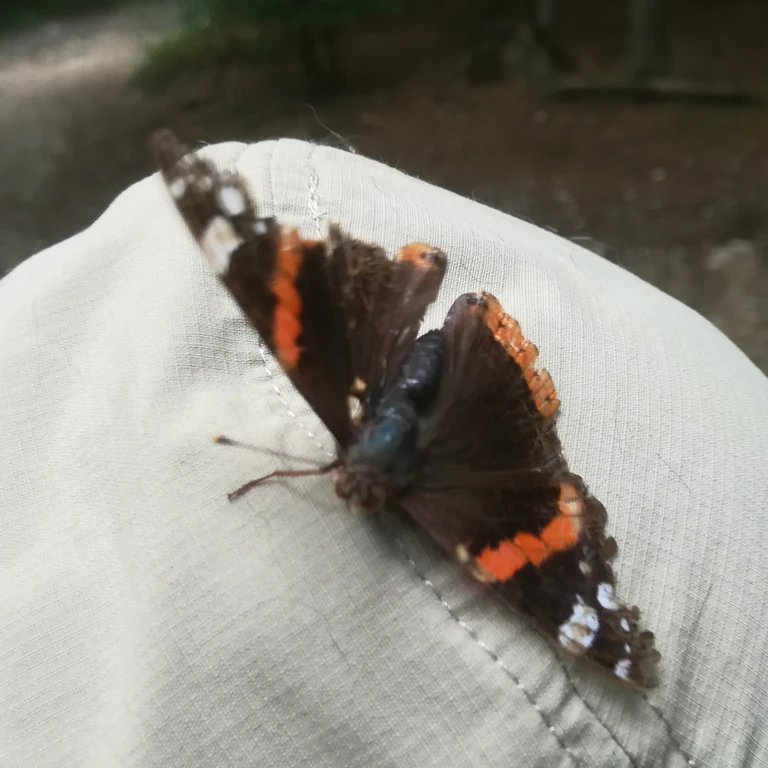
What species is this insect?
Vanessa atalanta
